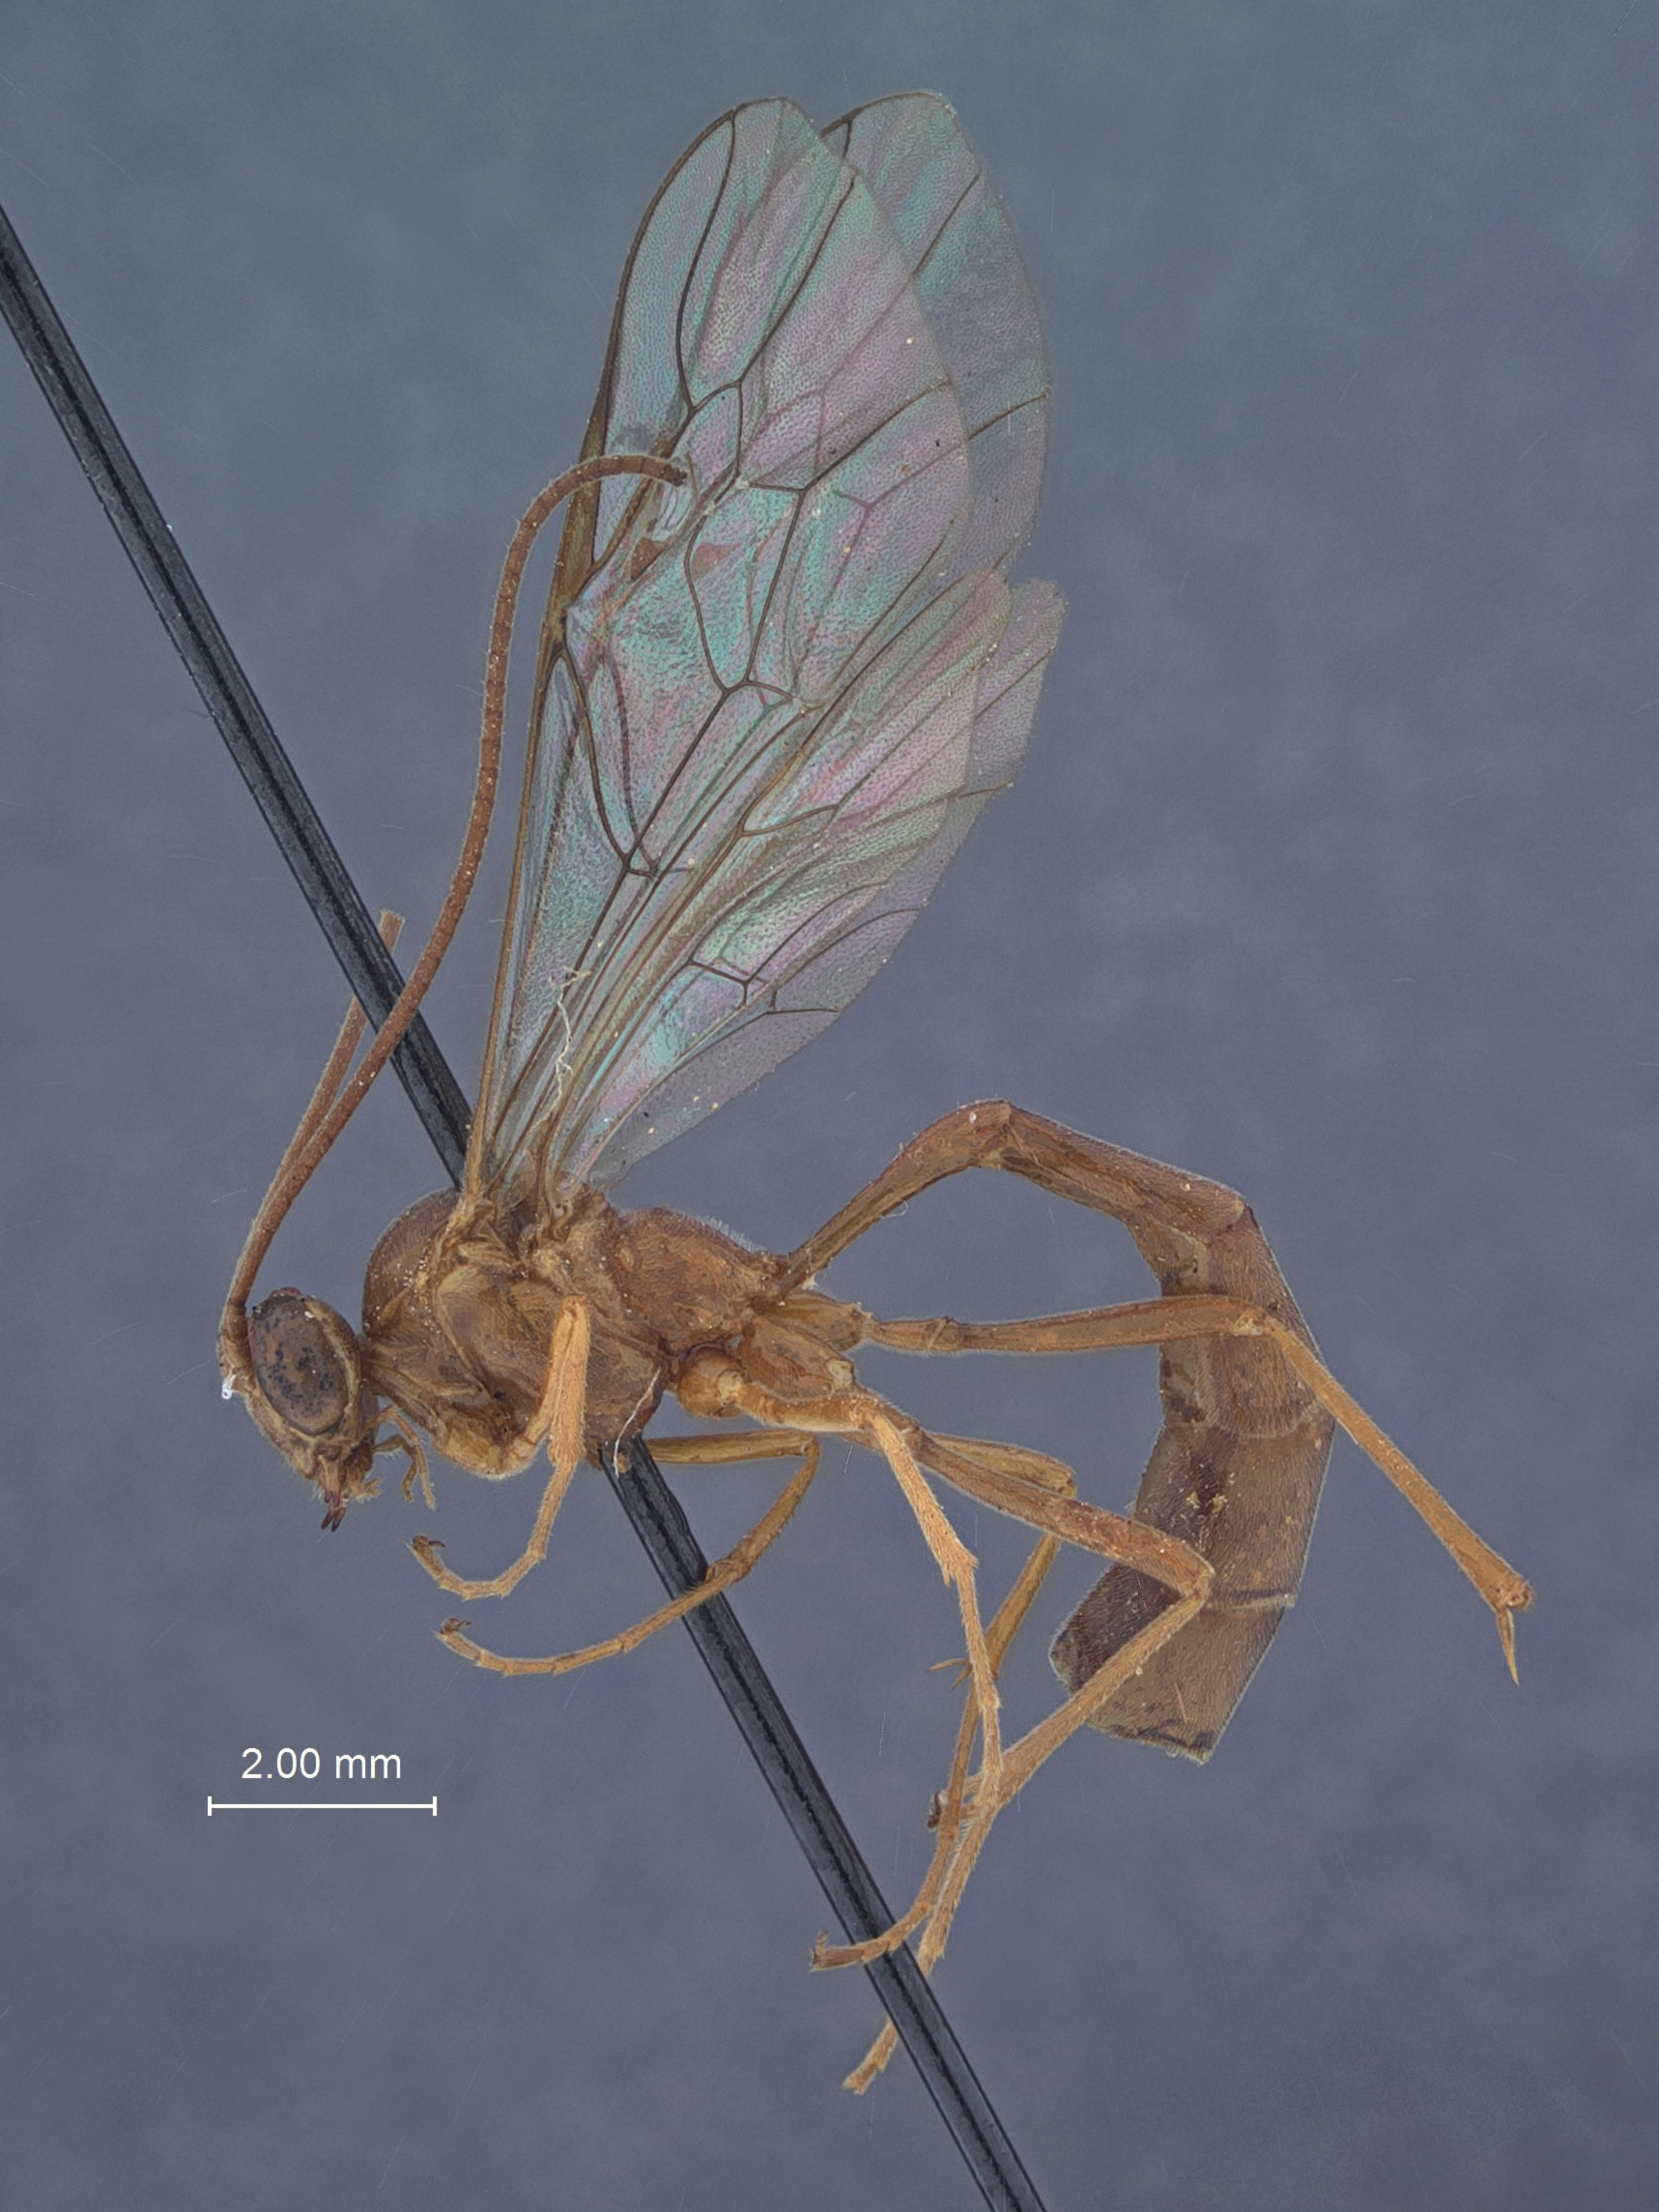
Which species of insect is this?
Enicospilus heliothidis
